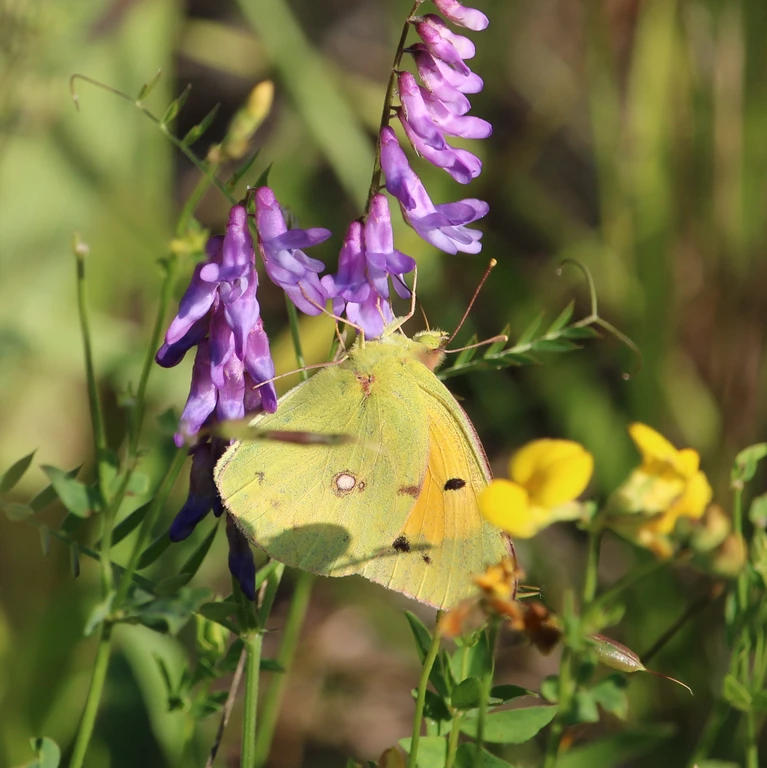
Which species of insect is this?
Colias croceus
